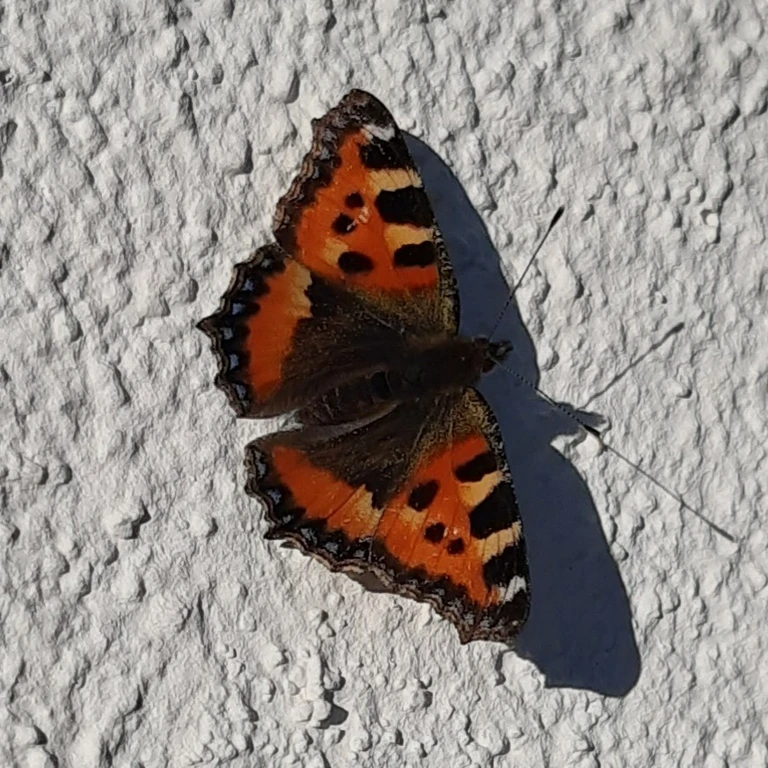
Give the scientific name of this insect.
Aglais urticae
